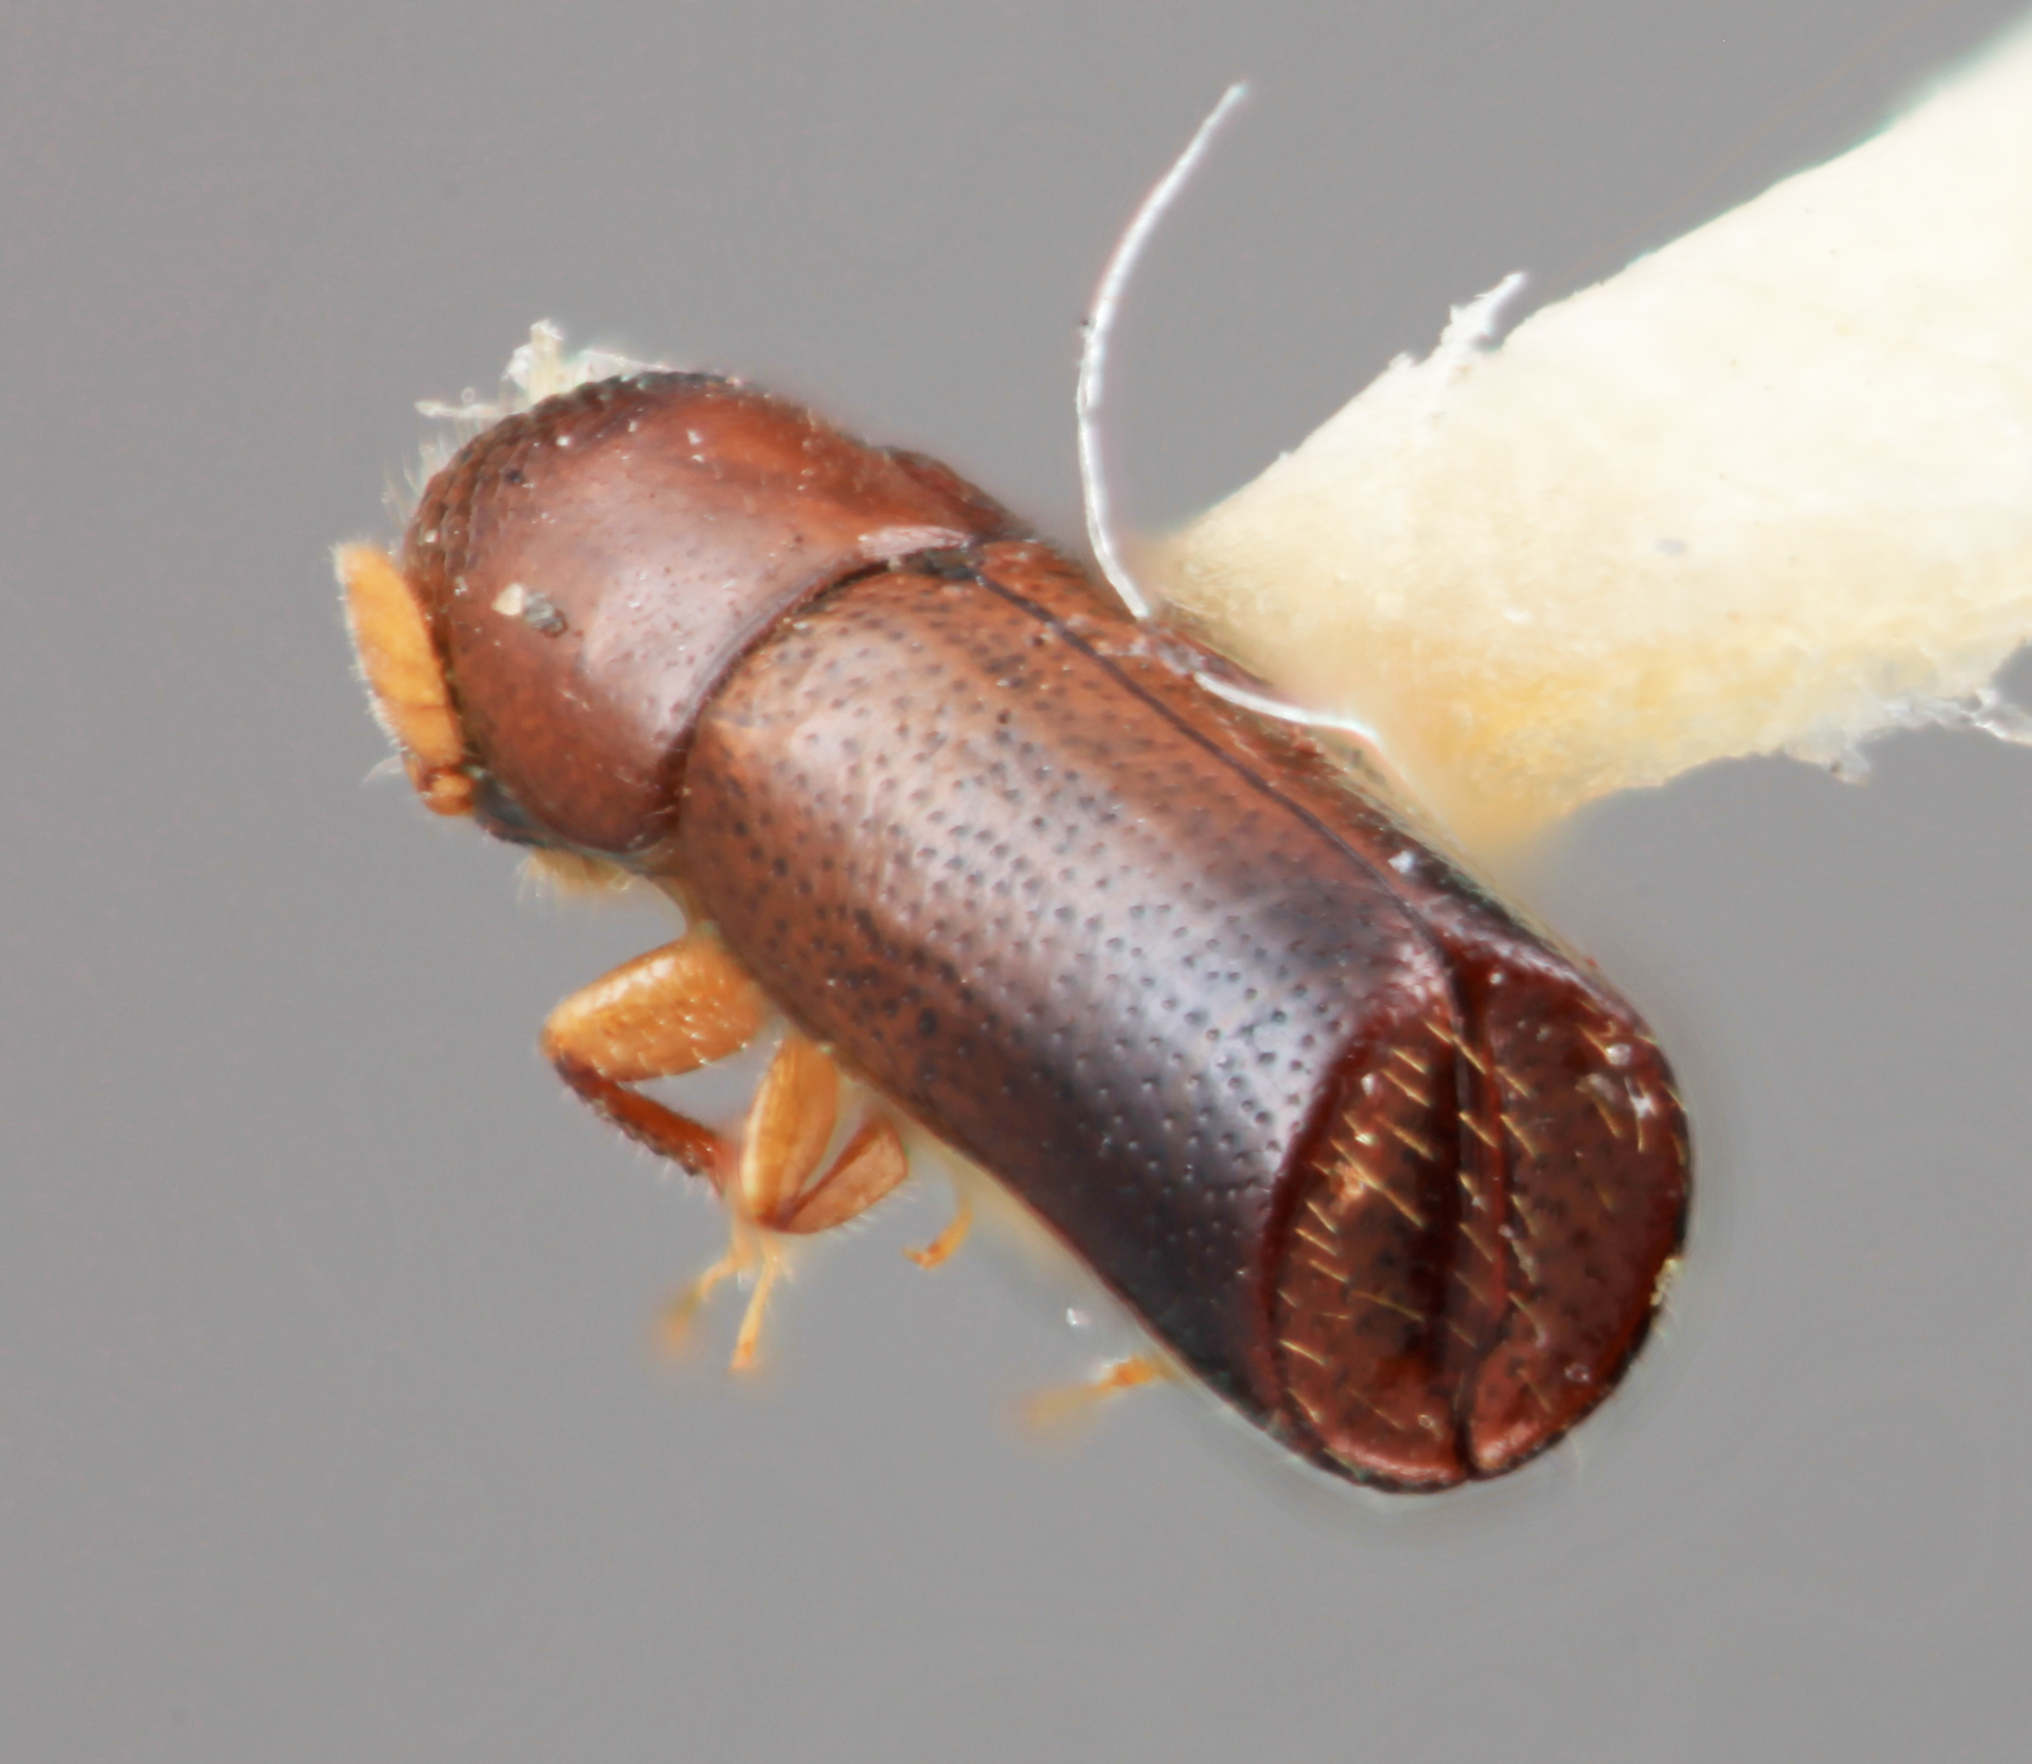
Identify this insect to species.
Corthylus petilus
